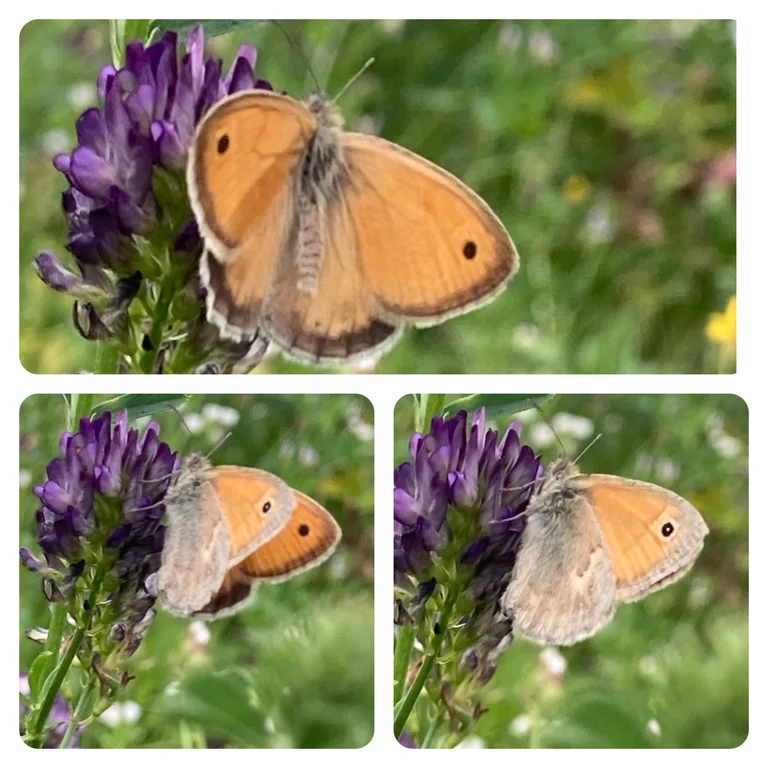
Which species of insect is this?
Coenonympha pamphilus
